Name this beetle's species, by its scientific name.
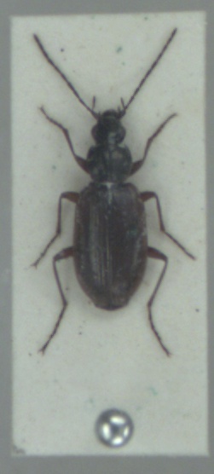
Agonum piceum
